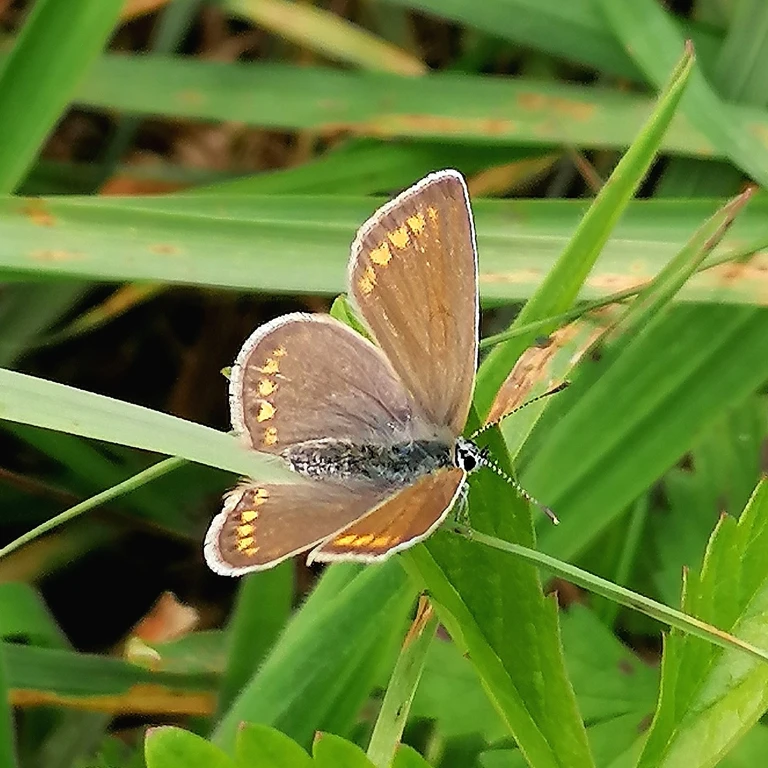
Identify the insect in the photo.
Polyommatus icarus
